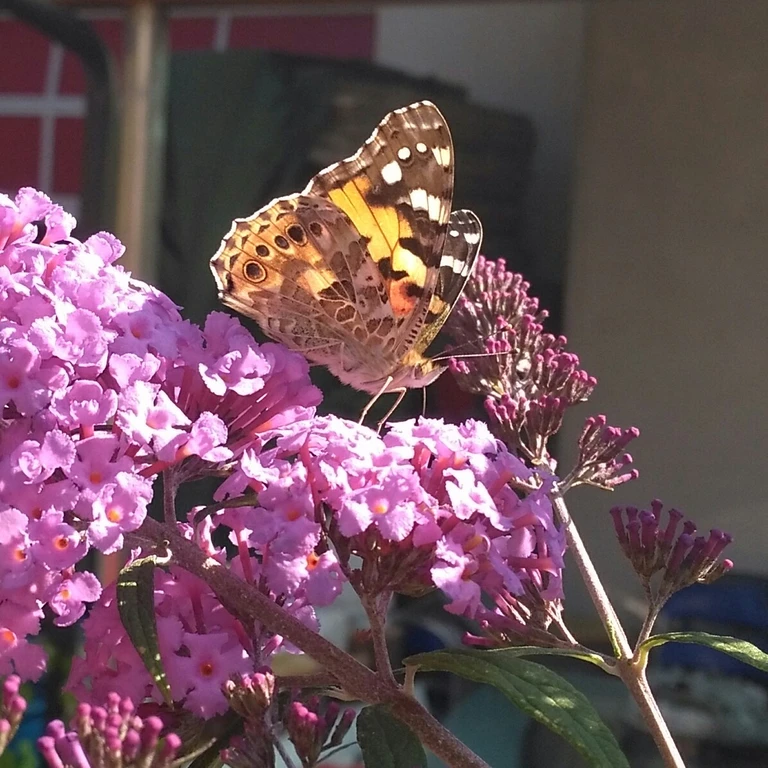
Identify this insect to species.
Vanessa cardui
